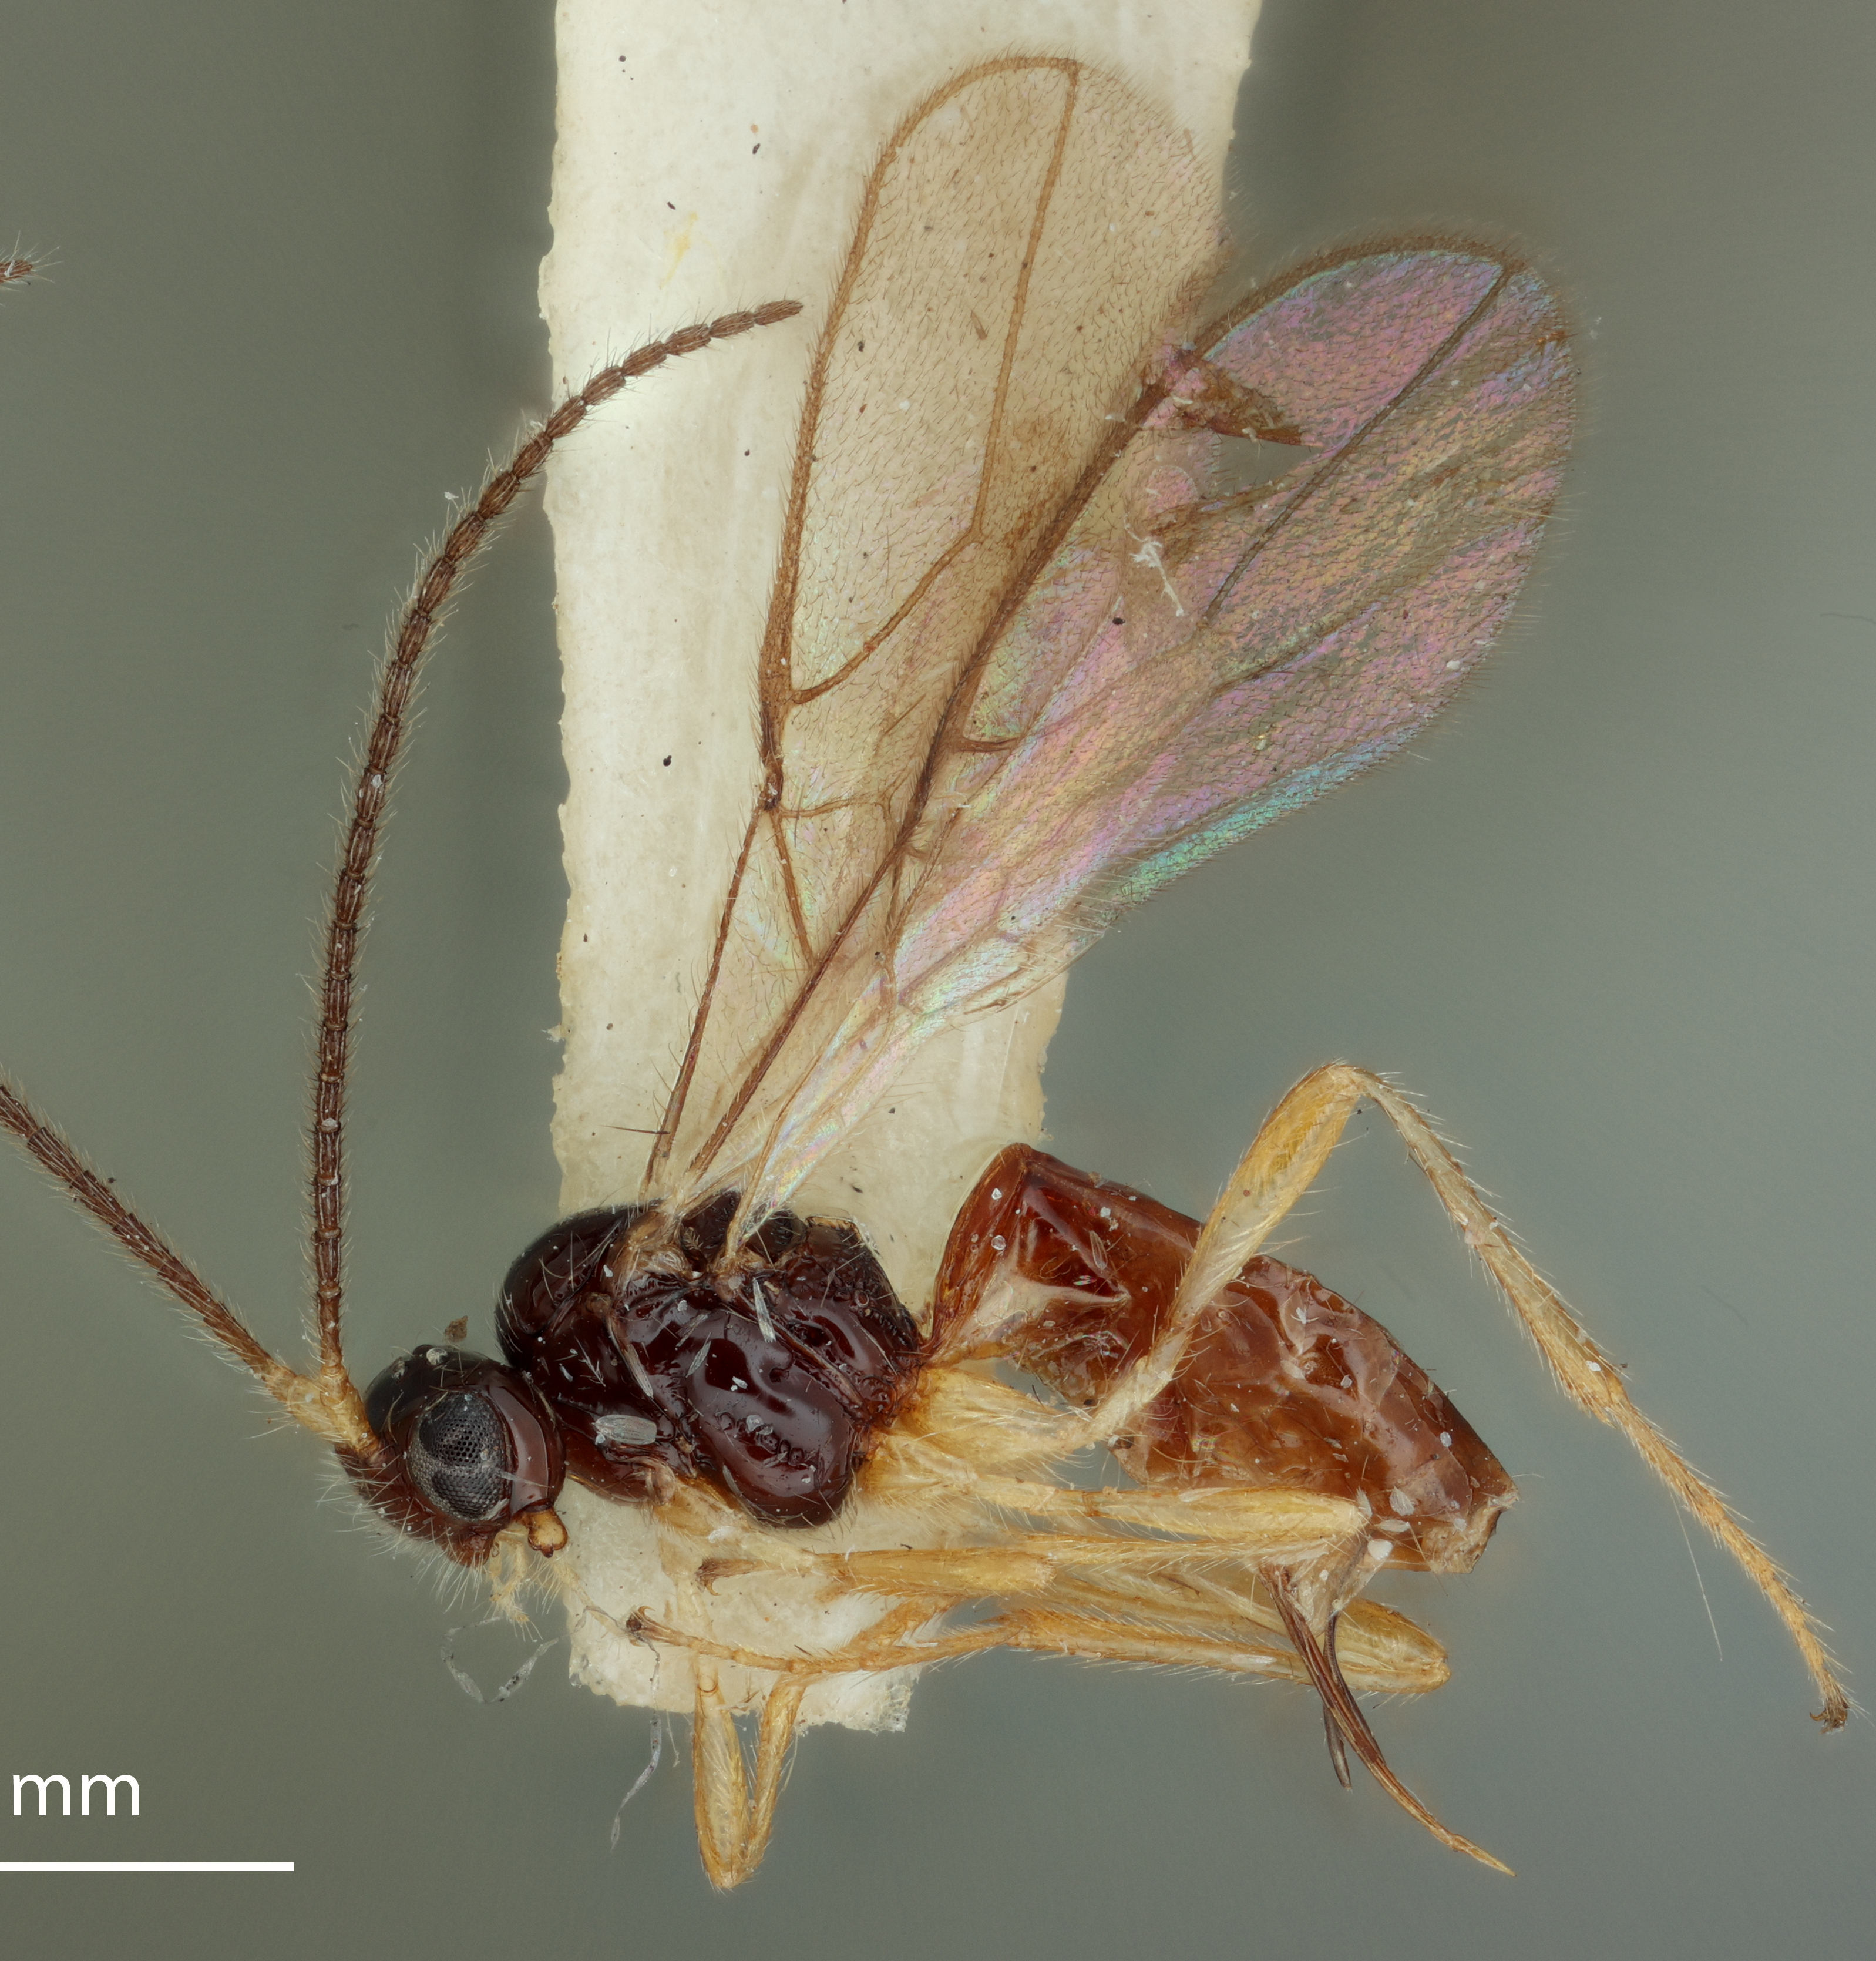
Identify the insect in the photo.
Synaldis glabrifovea
